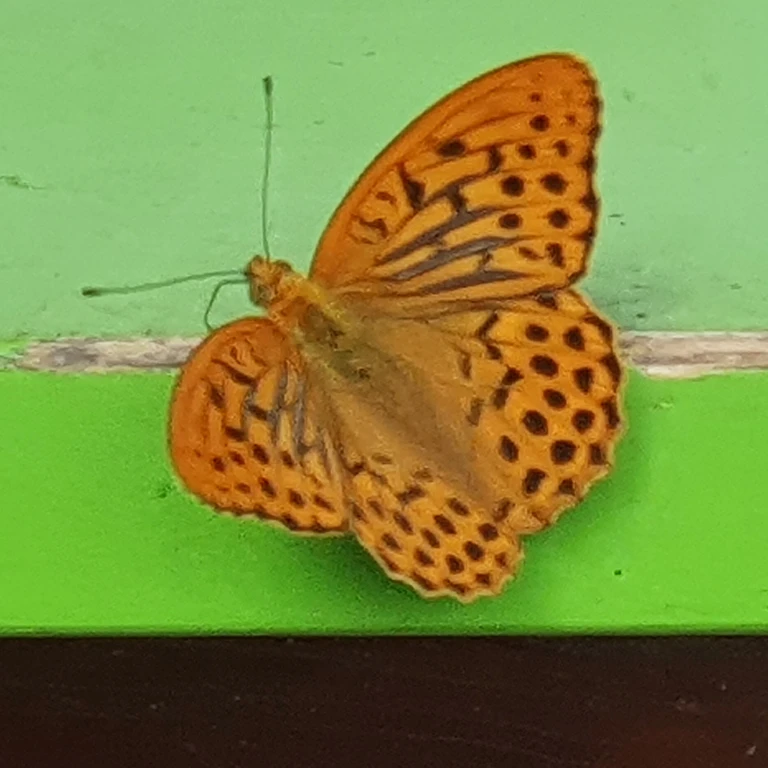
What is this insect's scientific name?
Argynnis paphia
